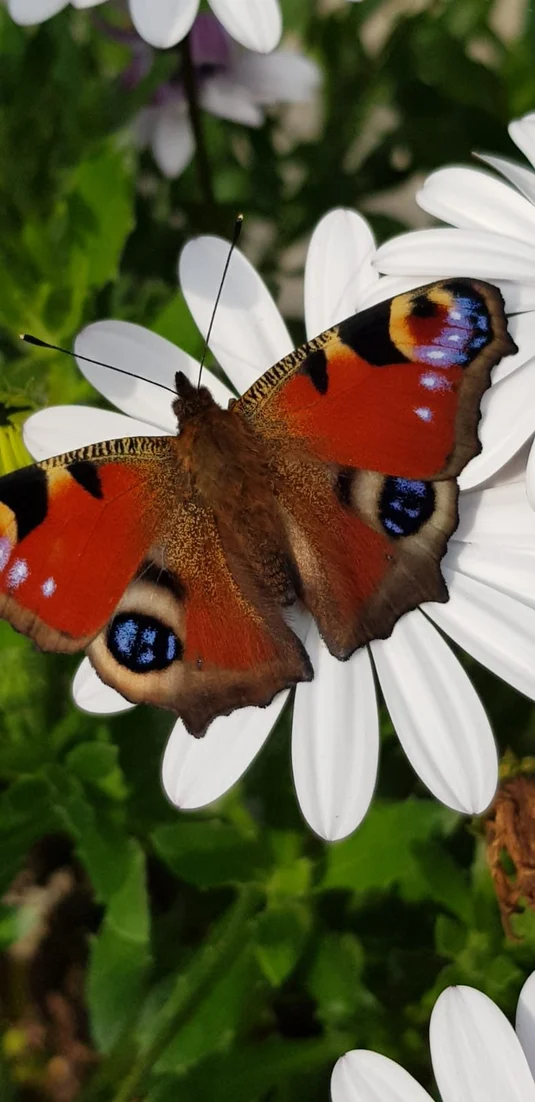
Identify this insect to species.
Aglais io
